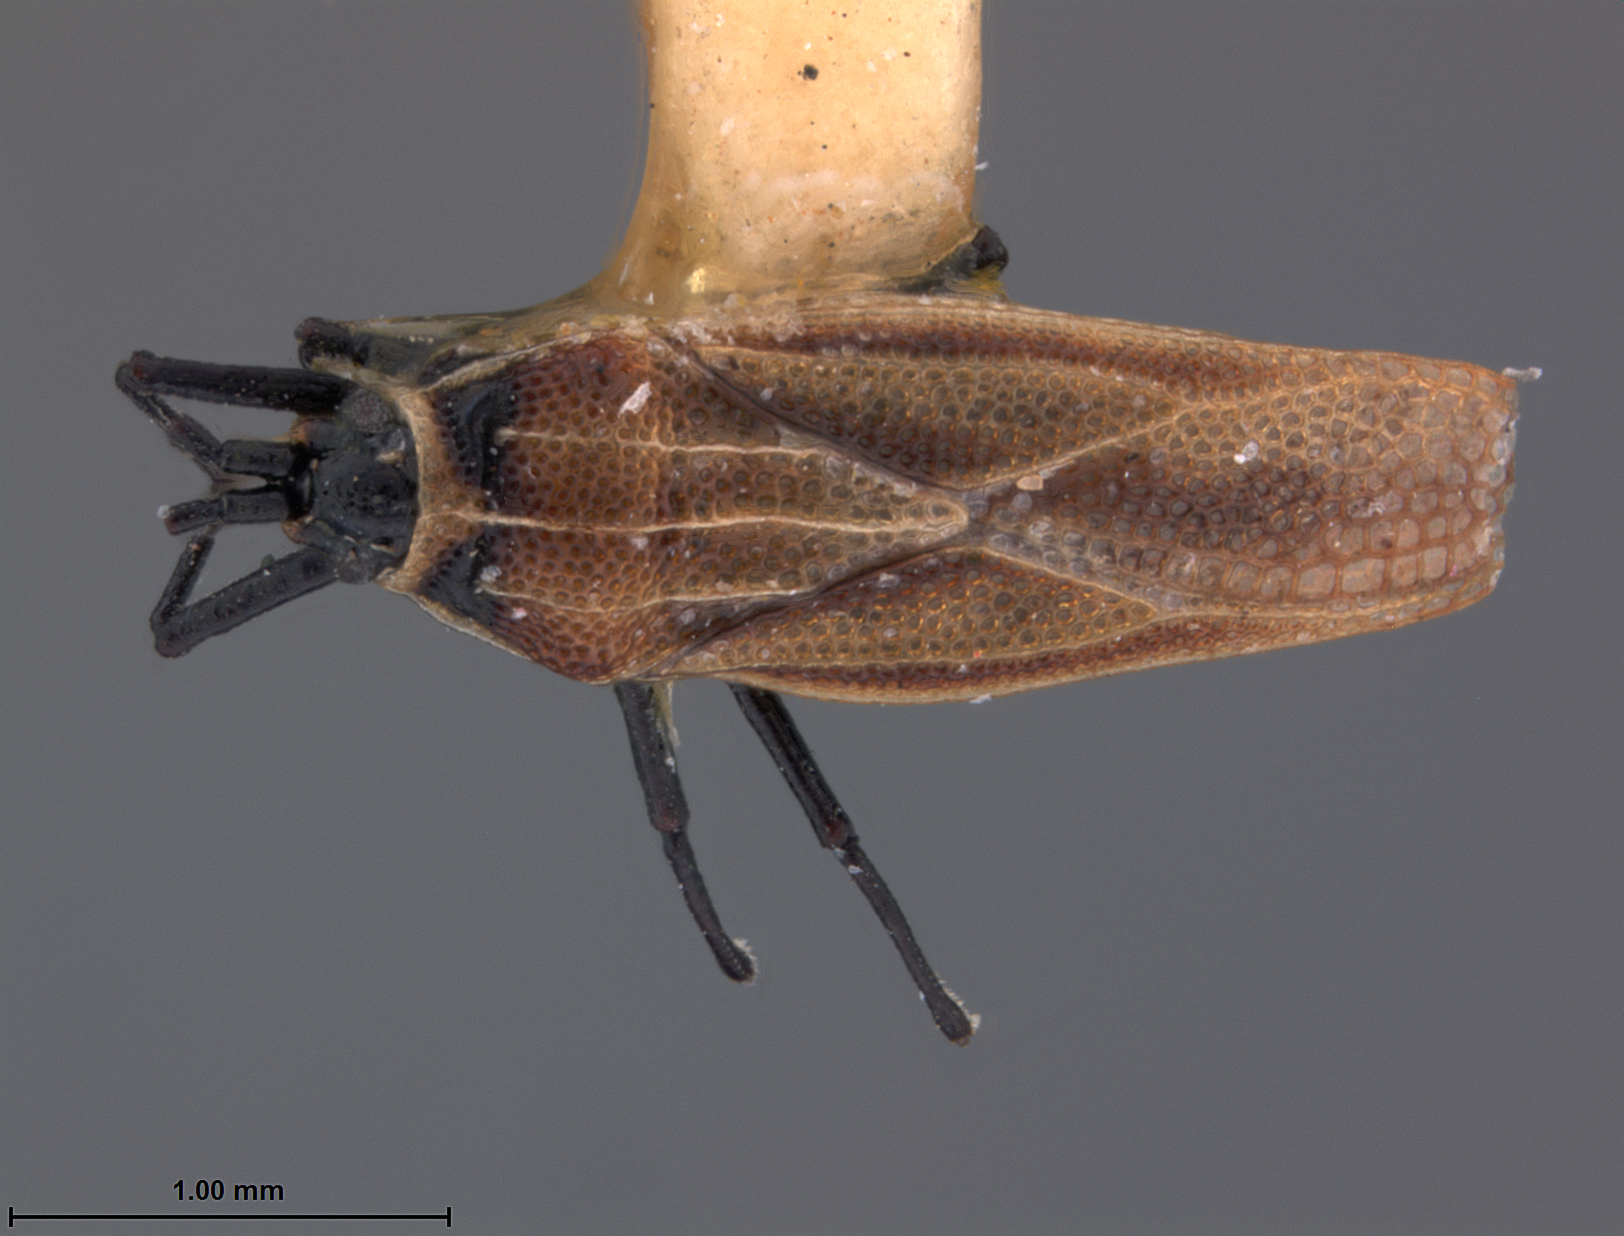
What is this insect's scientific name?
Epimixia evansi
